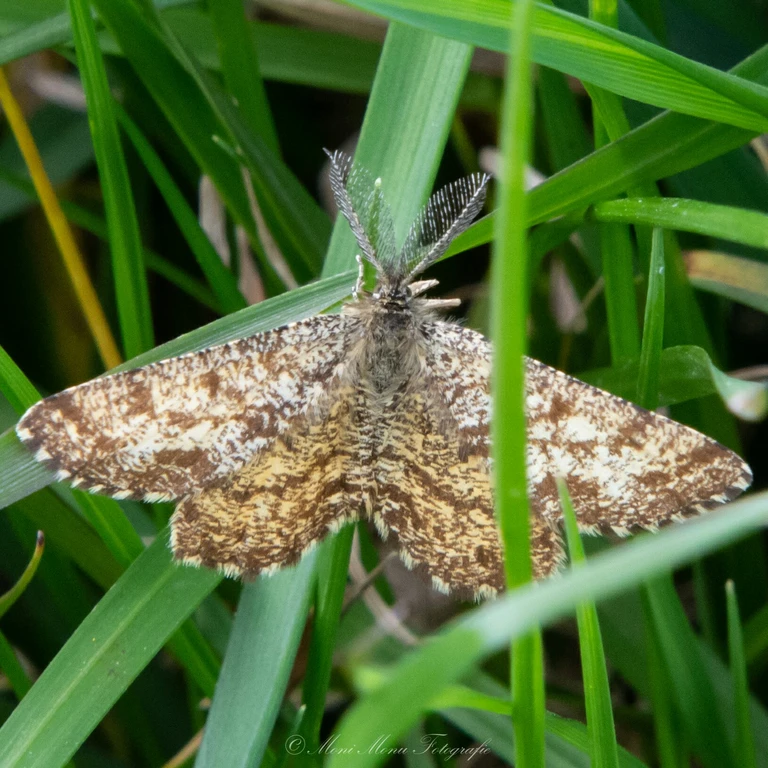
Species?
Ematurga atomaria
